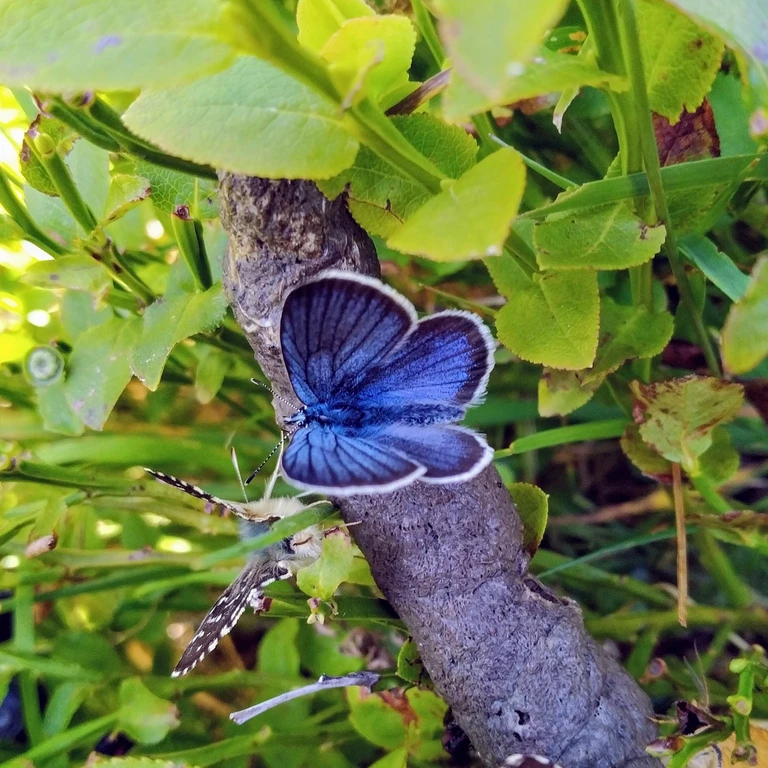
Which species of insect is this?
Cyaniris semiargus
